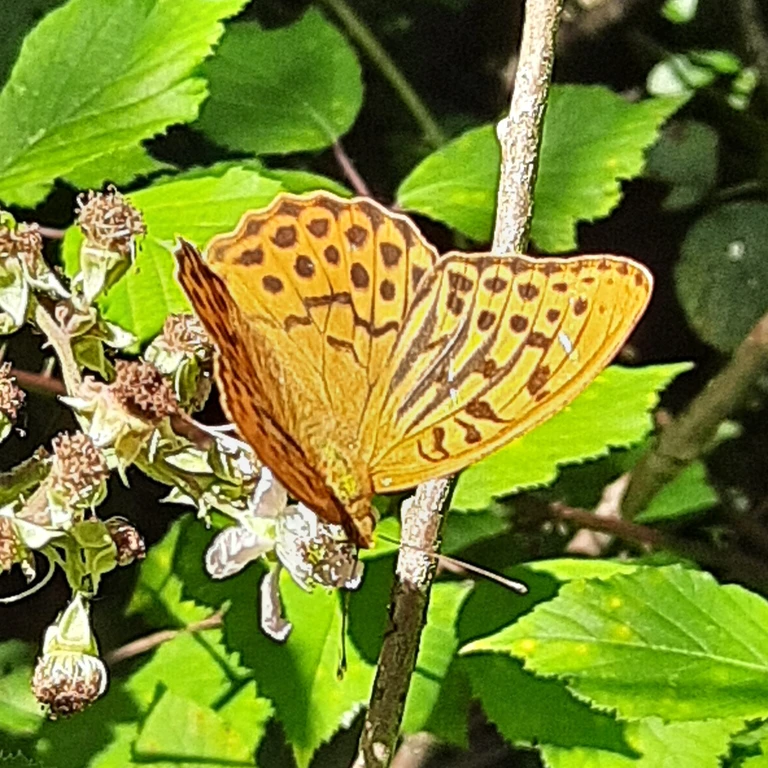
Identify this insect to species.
Argynnis paphia
